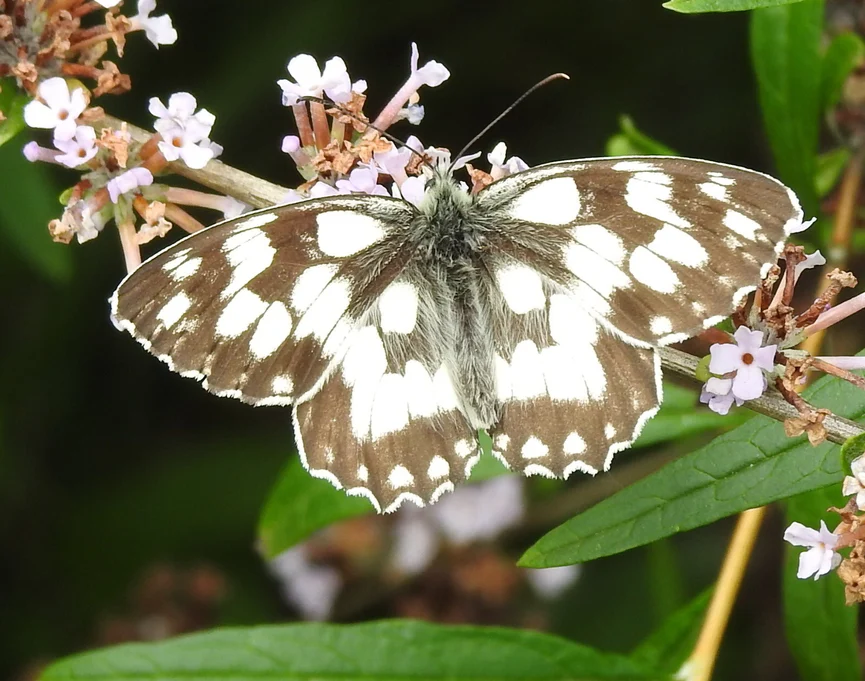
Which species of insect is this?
Melanargia galathea
